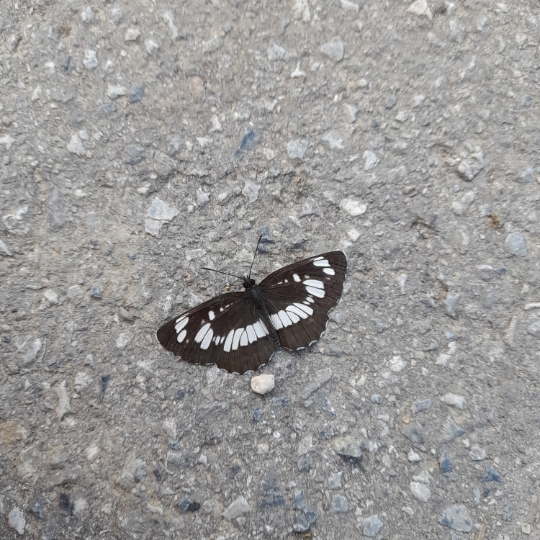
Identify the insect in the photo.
Neptis rivularis
